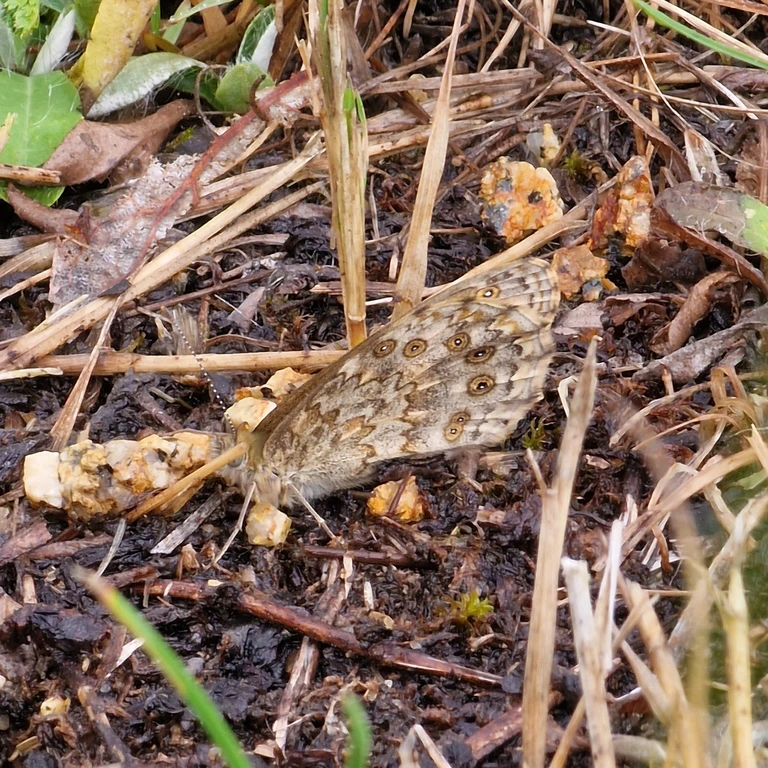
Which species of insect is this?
Lasiommata megera (also Pararge megera)
